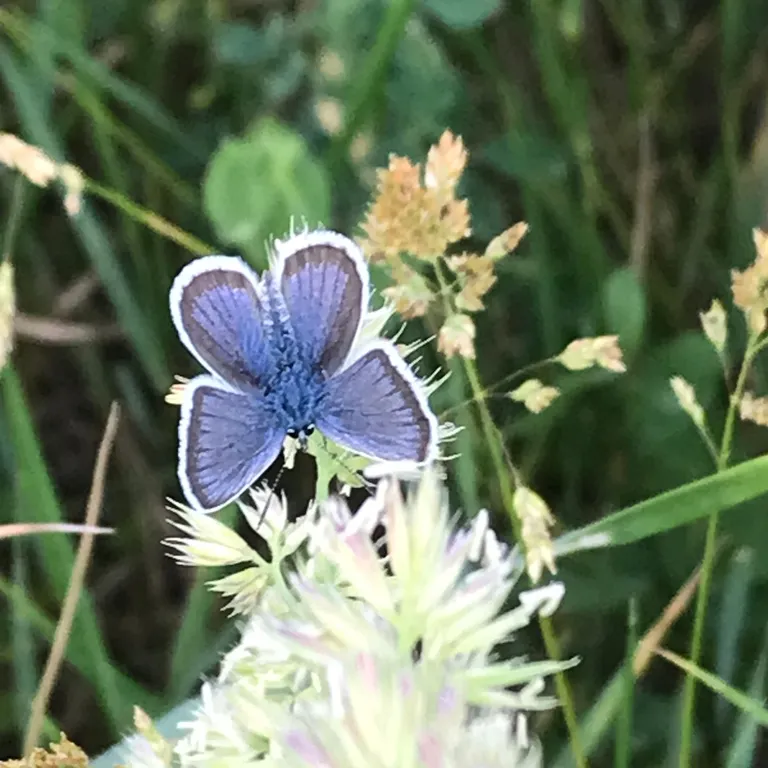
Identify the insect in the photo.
Plebejus argus
